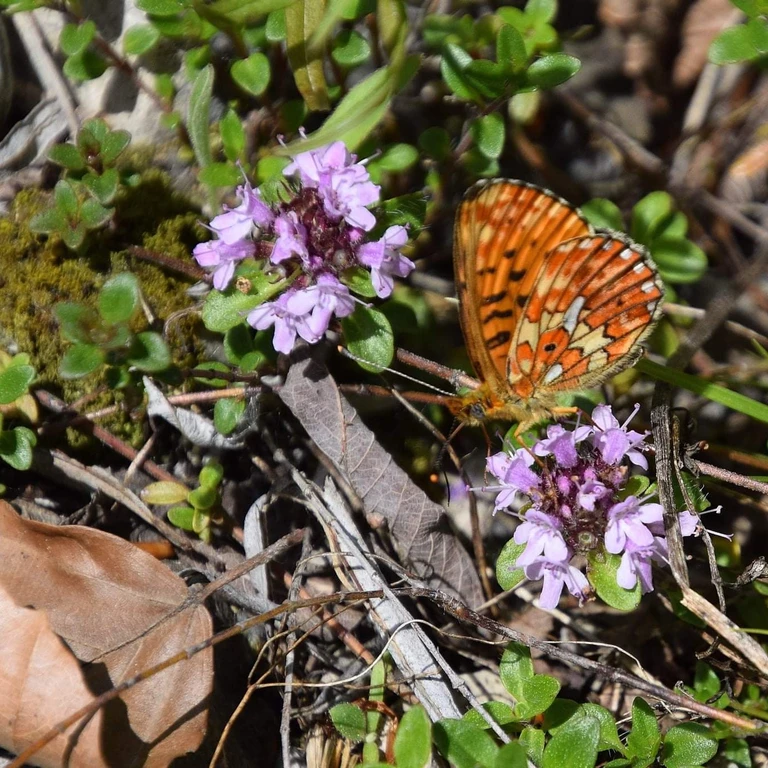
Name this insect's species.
Boloria euphrosyne (also Clossiana euphrosyne)
